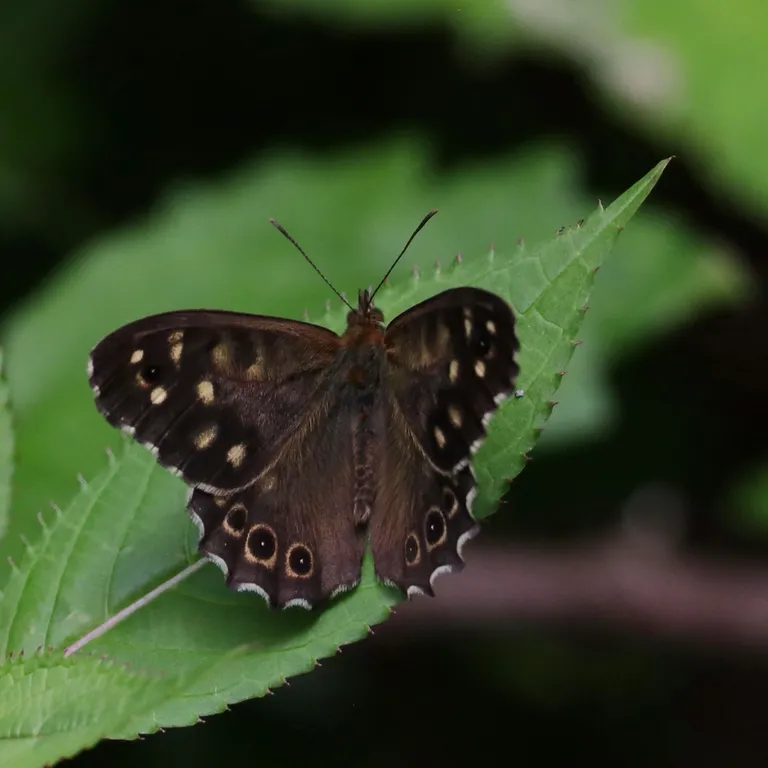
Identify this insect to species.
Pararge aegeria
